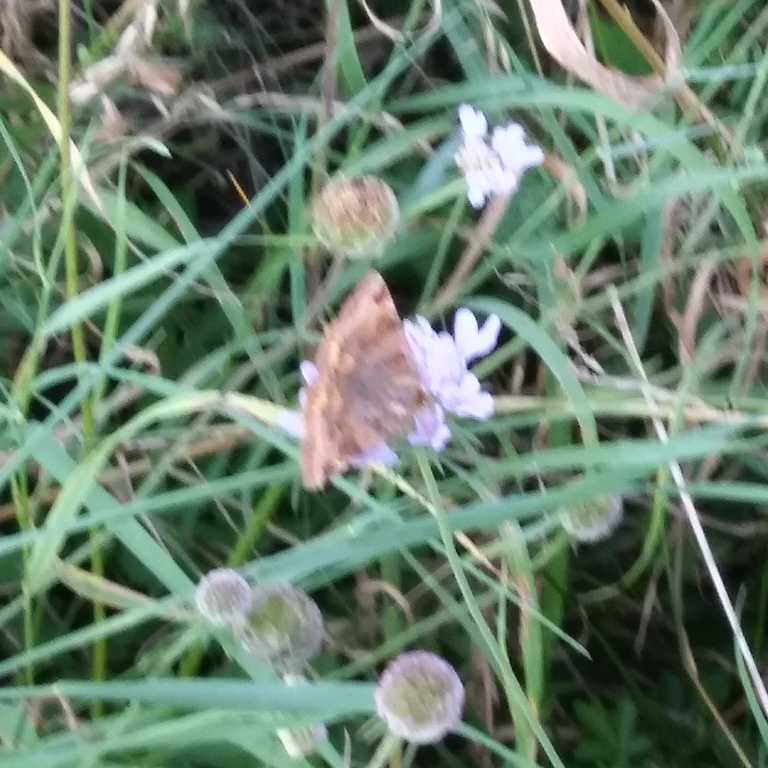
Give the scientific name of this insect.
Euclidia glyphica
